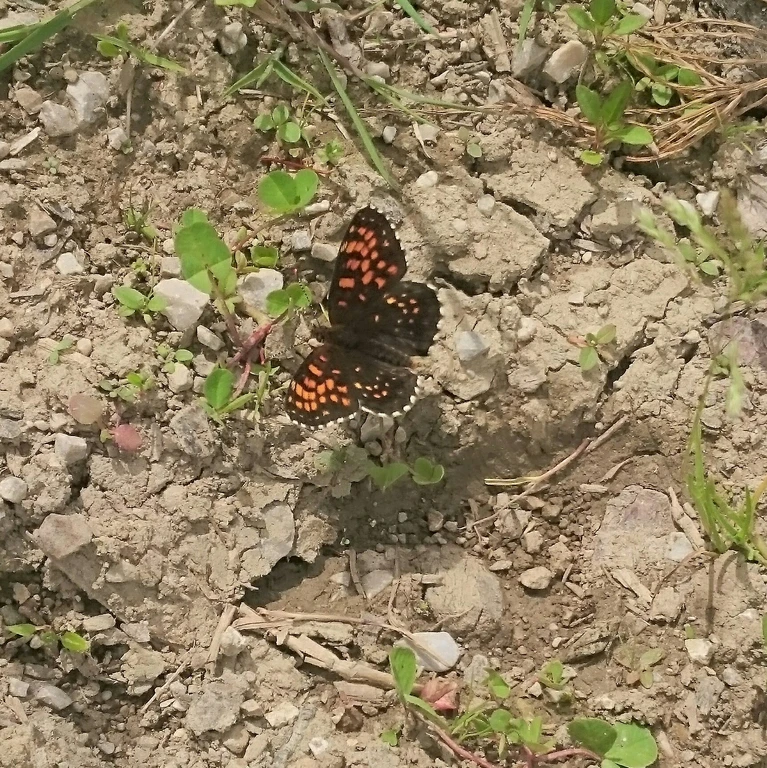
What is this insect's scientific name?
Melitaea diamina
